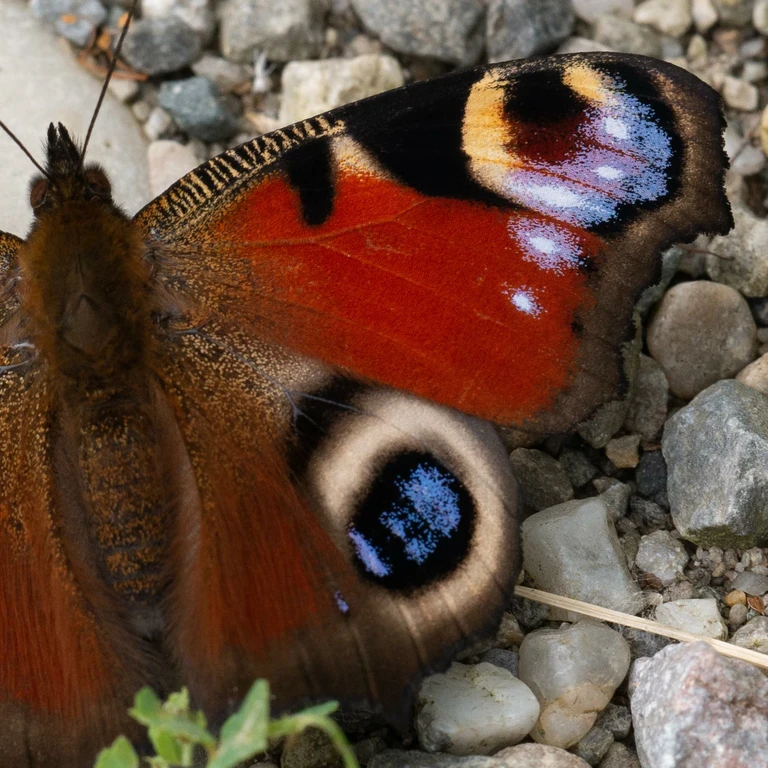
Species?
Aglais io
